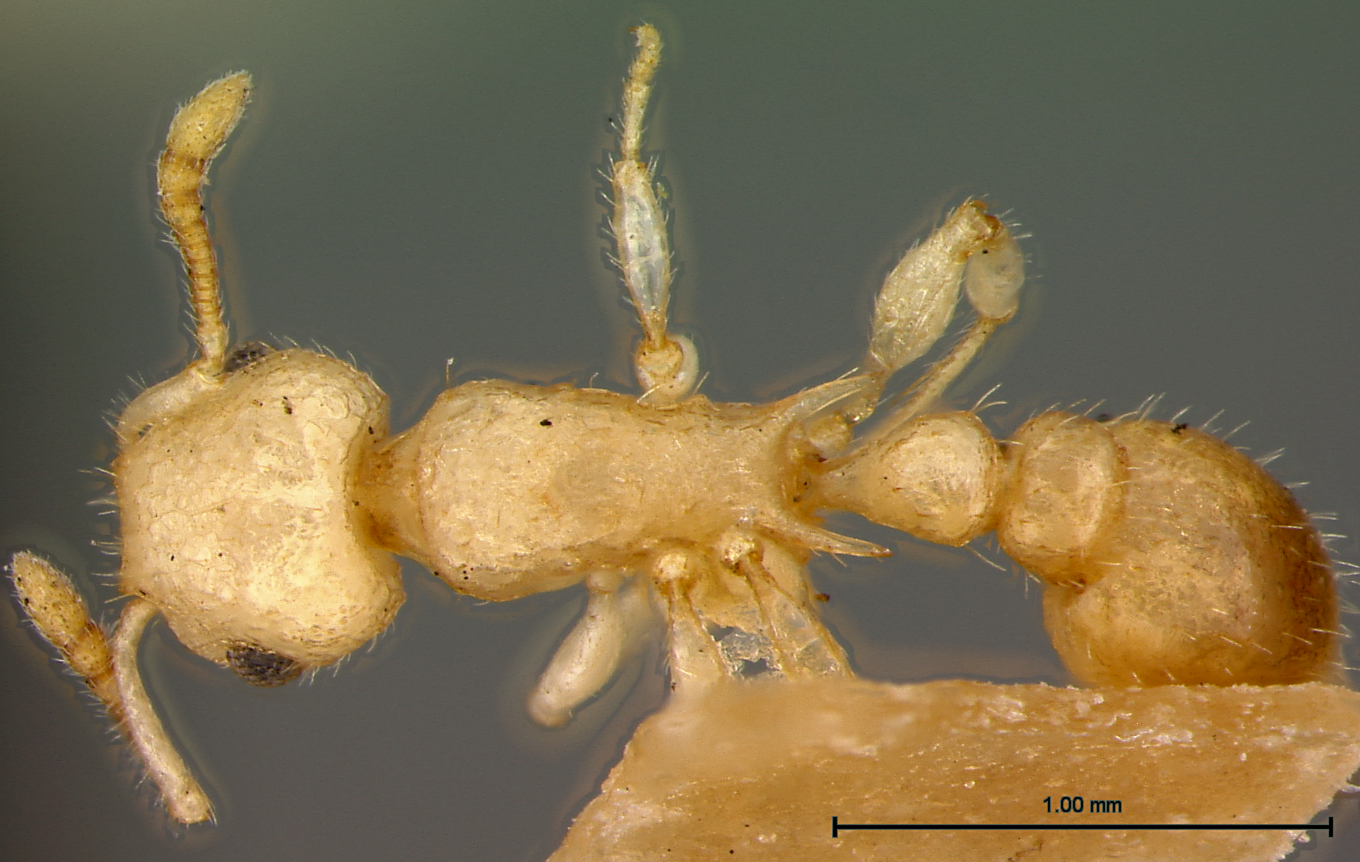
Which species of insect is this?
Macromischa allardycei
